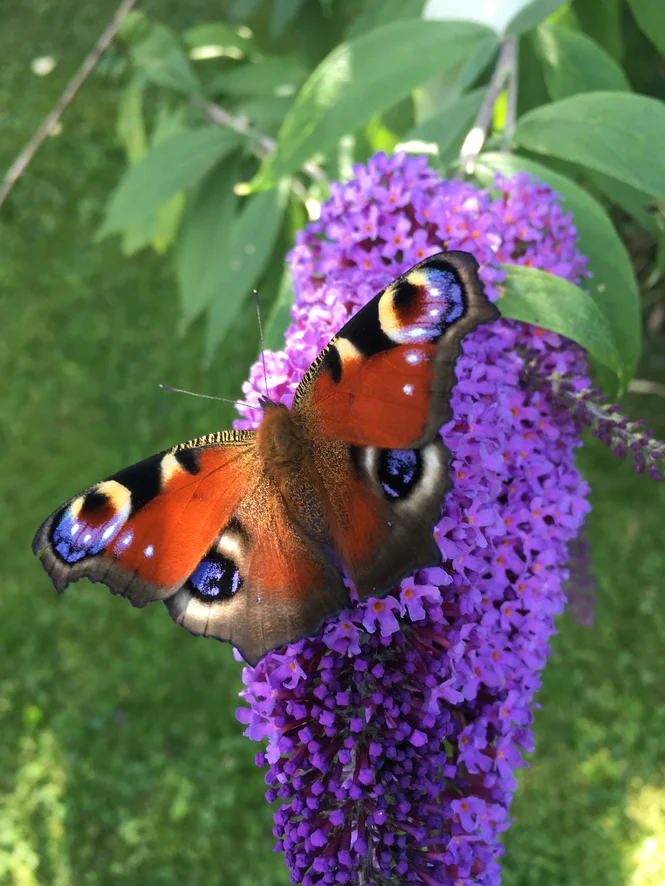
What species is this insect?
Aglais io
